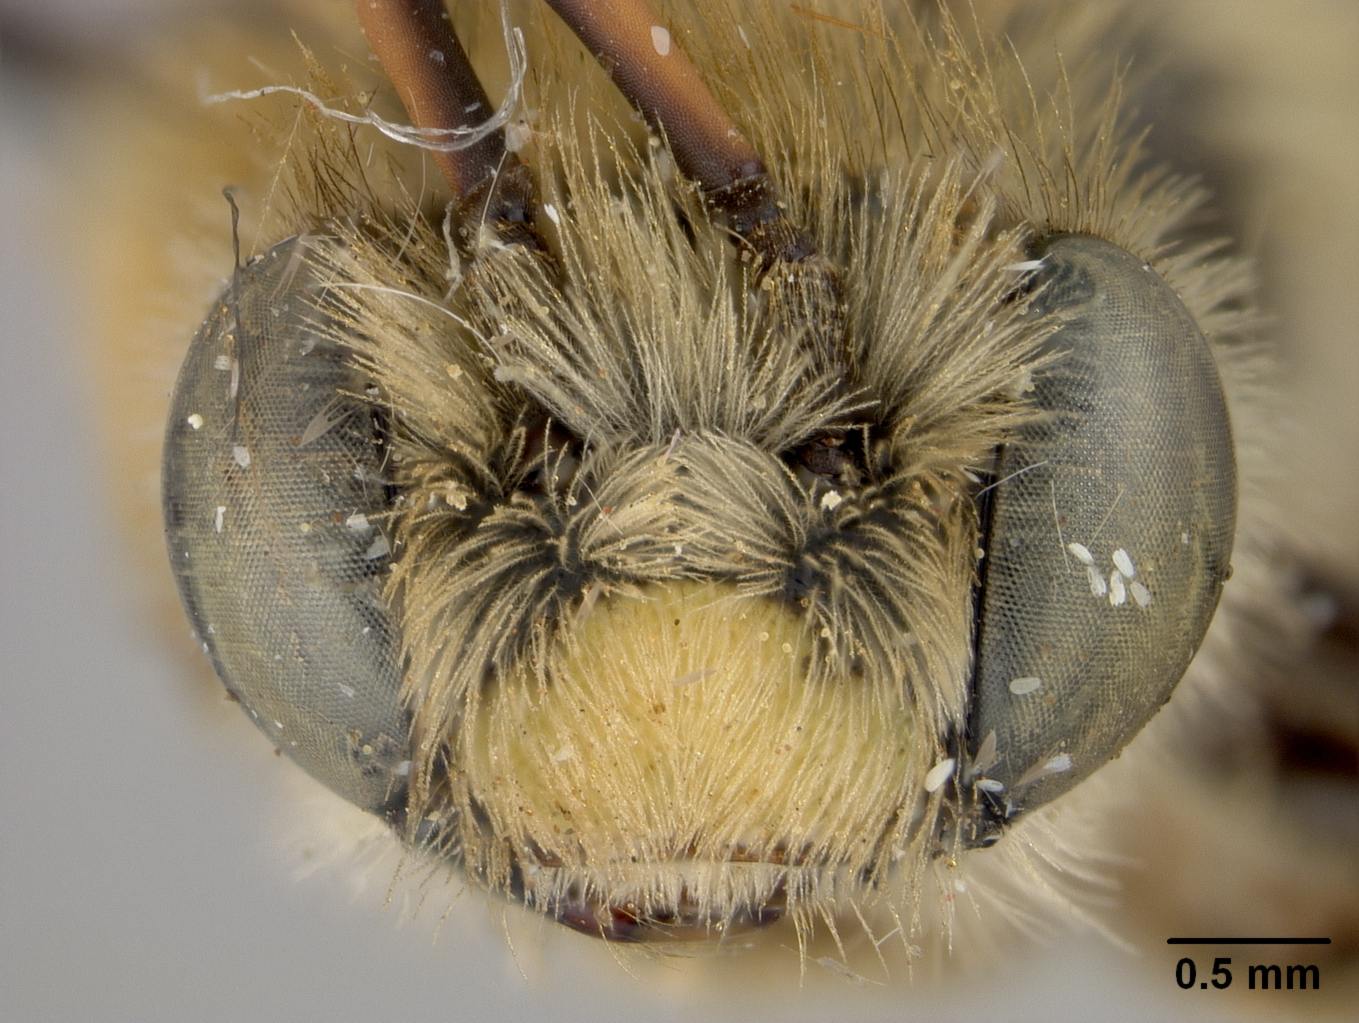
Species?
Melissodes antiguensis
